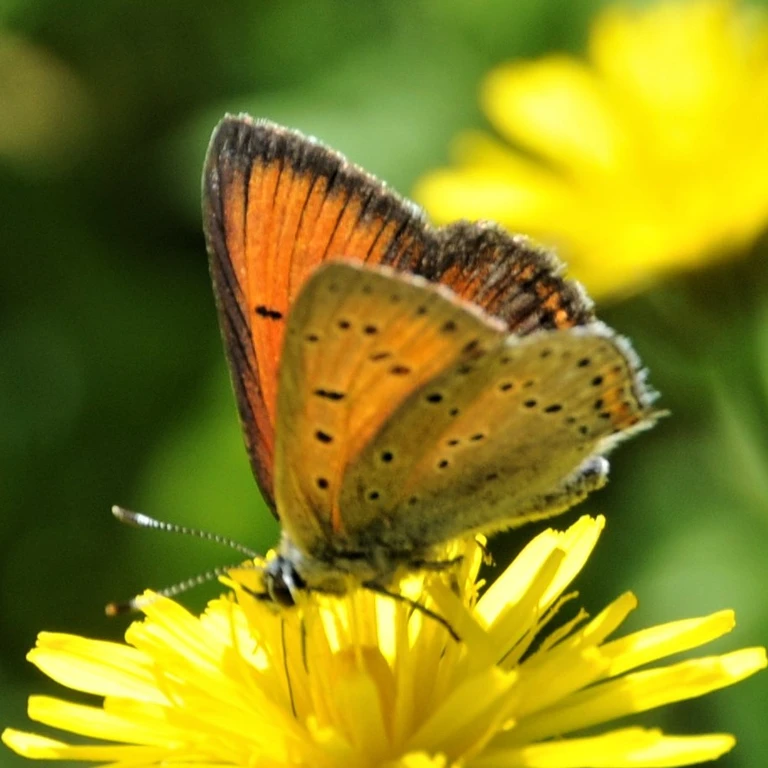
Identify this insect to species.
Lycaena hippothoe (also Palaeochrysophanus hippothoe)
